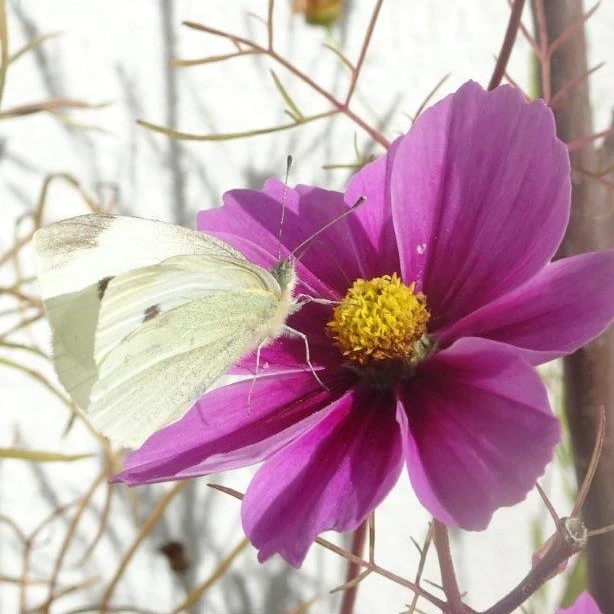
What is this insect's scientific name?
Pieris rapae
